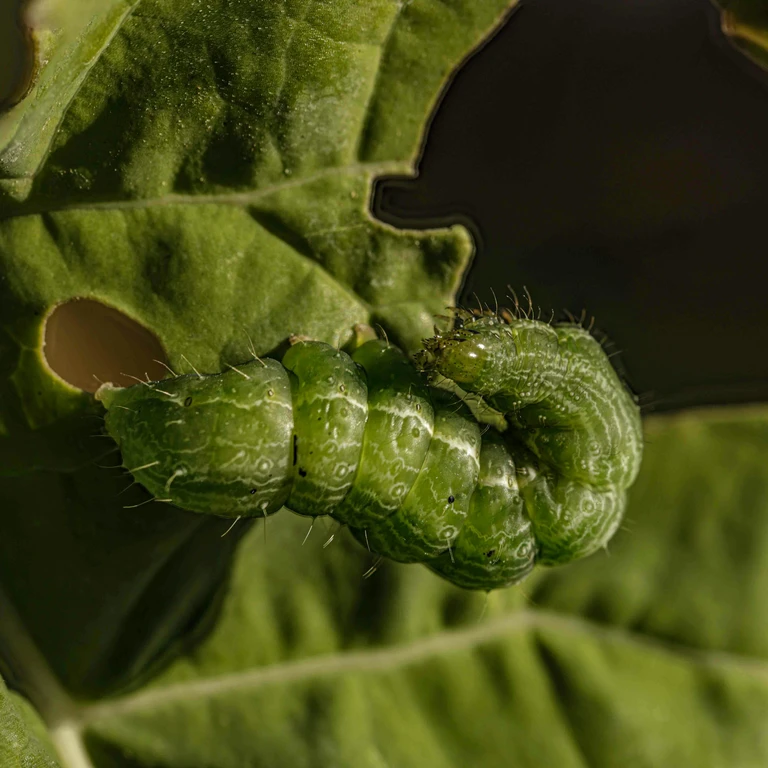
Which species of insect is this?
Autographa gamma
